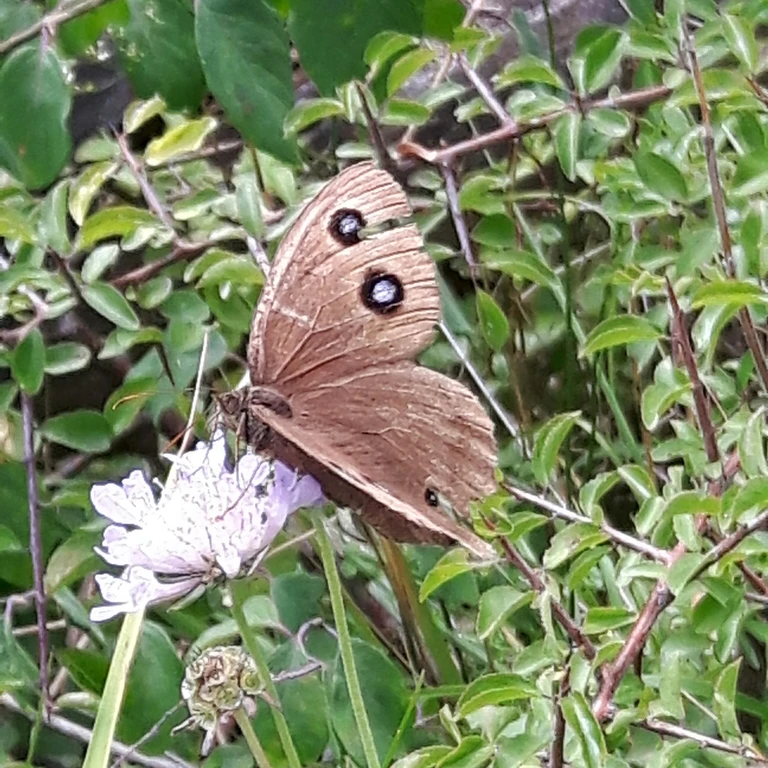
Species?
Minois dryas
